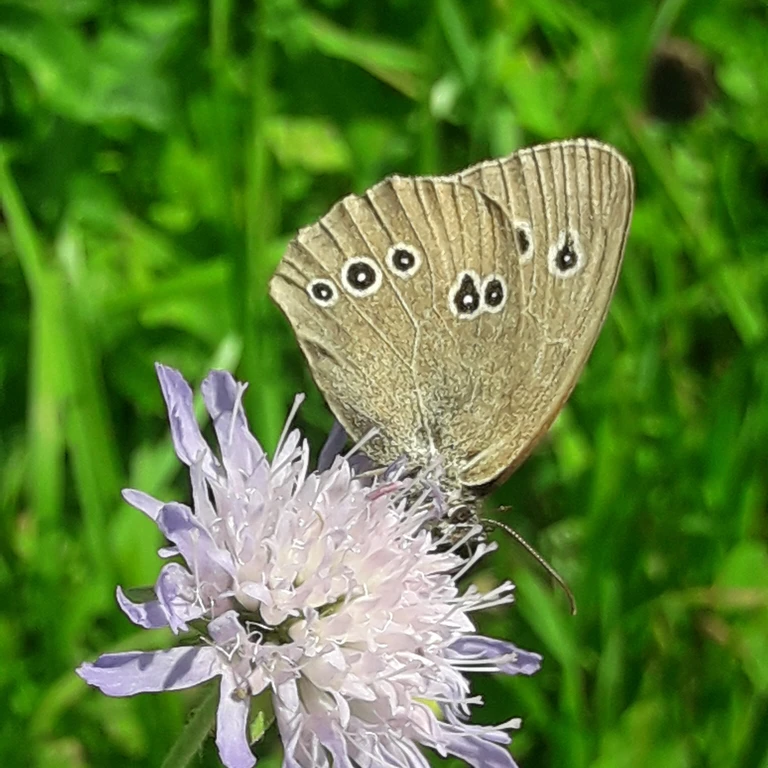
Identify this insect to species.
Aphantopus hyperantus
